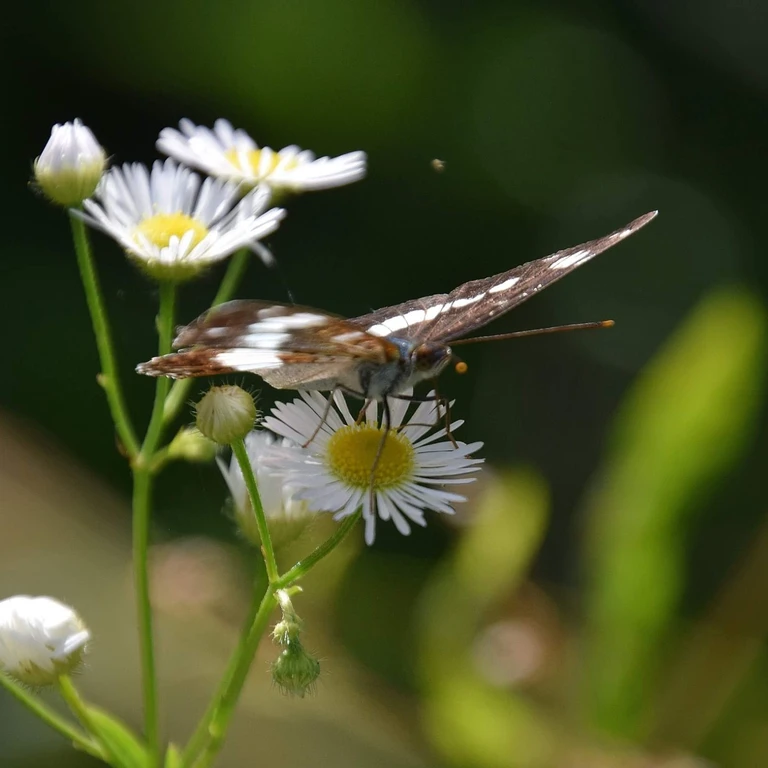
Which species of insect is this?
Limenitis camilla (also Ladoga camilla)
